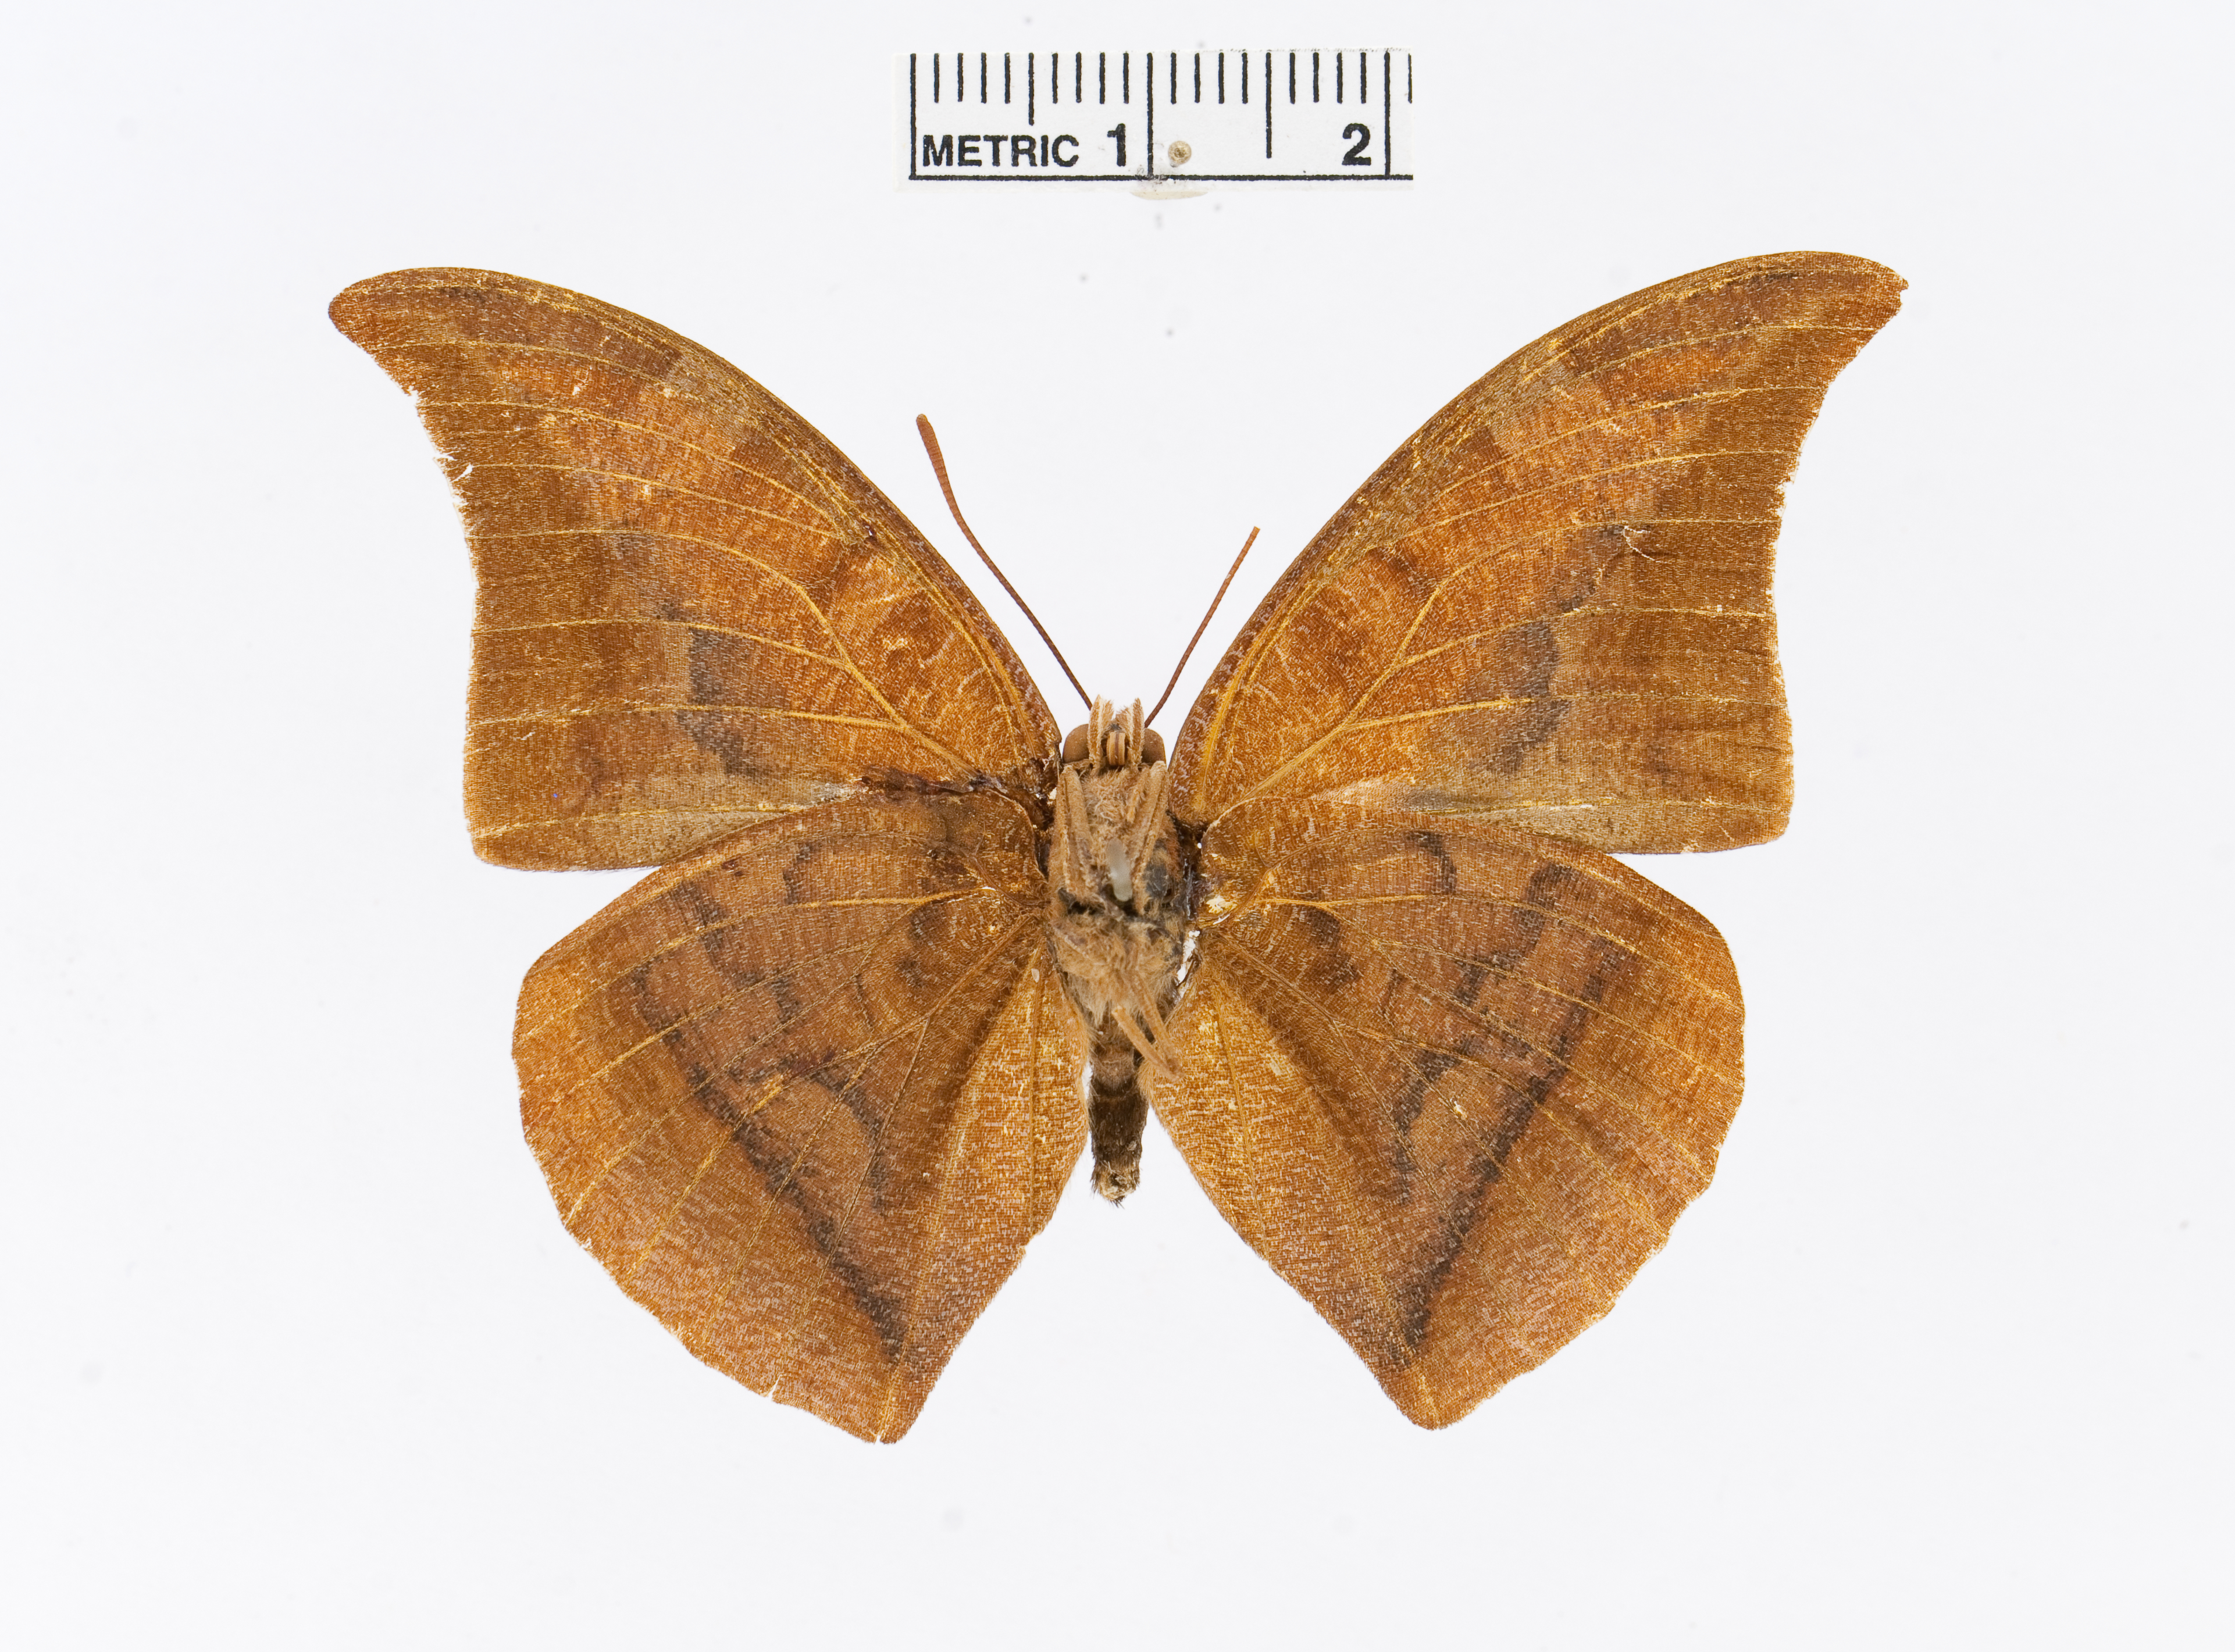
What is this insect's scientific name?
Polygrapha suprema
